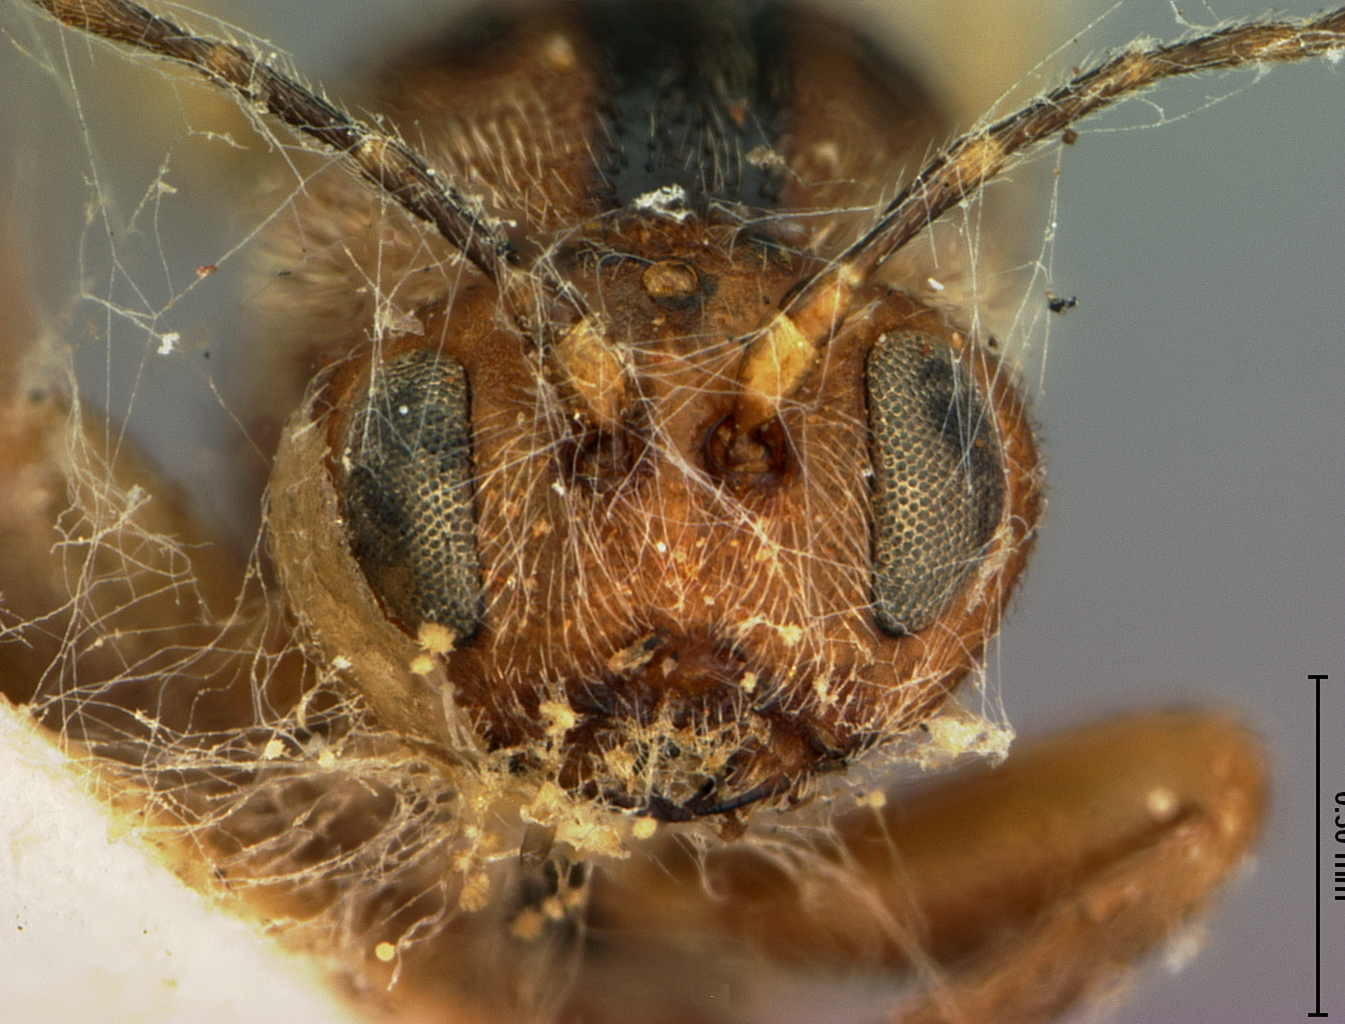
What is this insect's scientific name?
Cynips quercus
